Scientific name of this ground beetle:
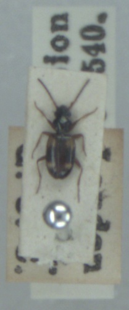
Bembidion quadrimaculatum
